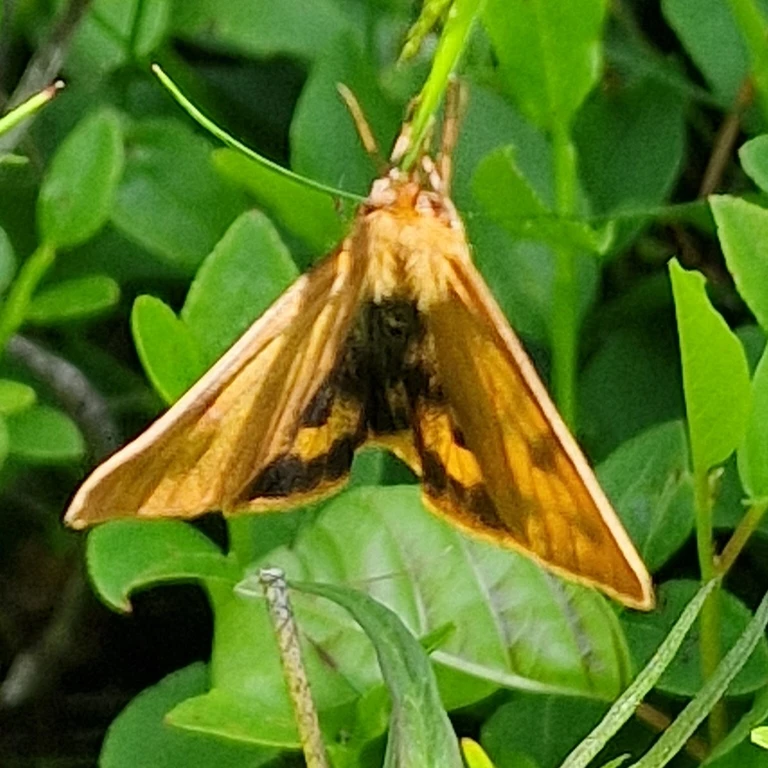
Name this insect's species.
Diacrisia sannio
